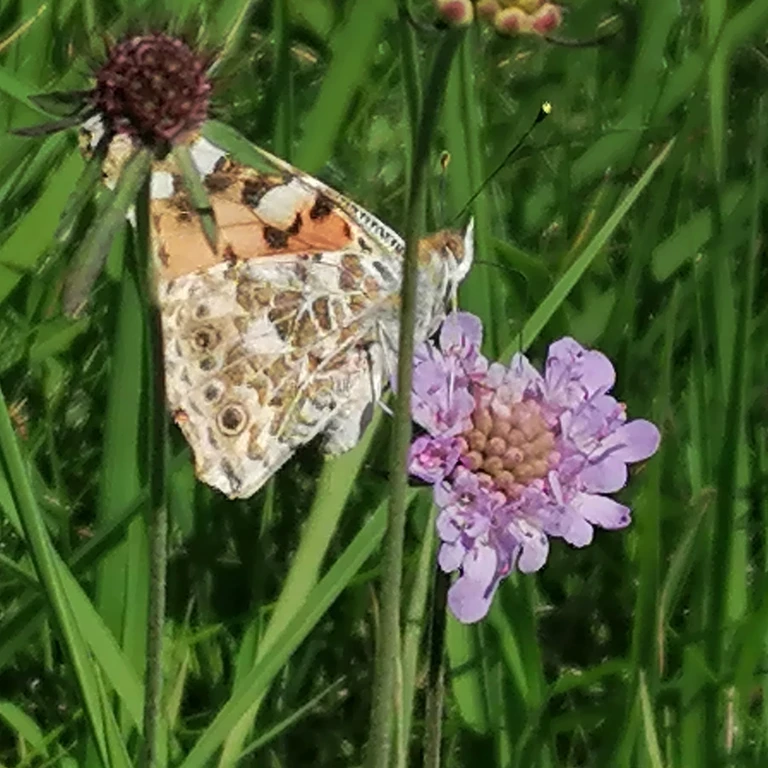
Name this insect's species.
Vanessa cardui
